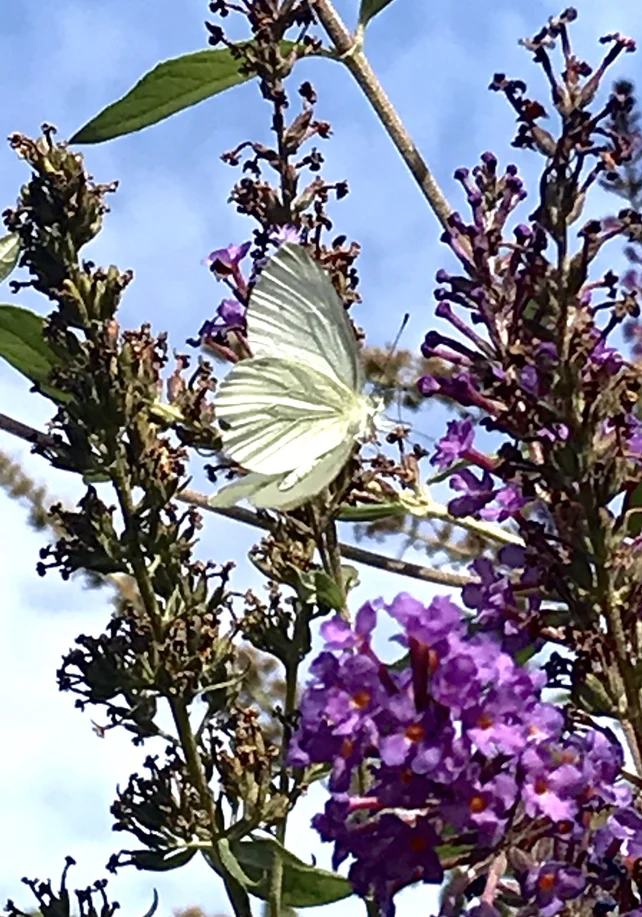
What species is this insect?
Pieris napi
